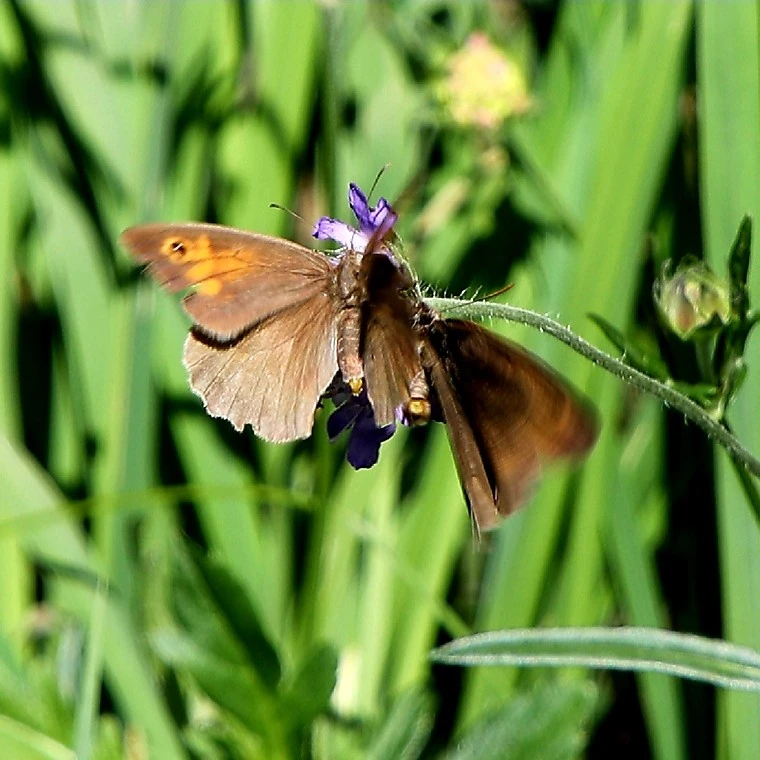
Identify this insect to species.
Maniola jurtina
